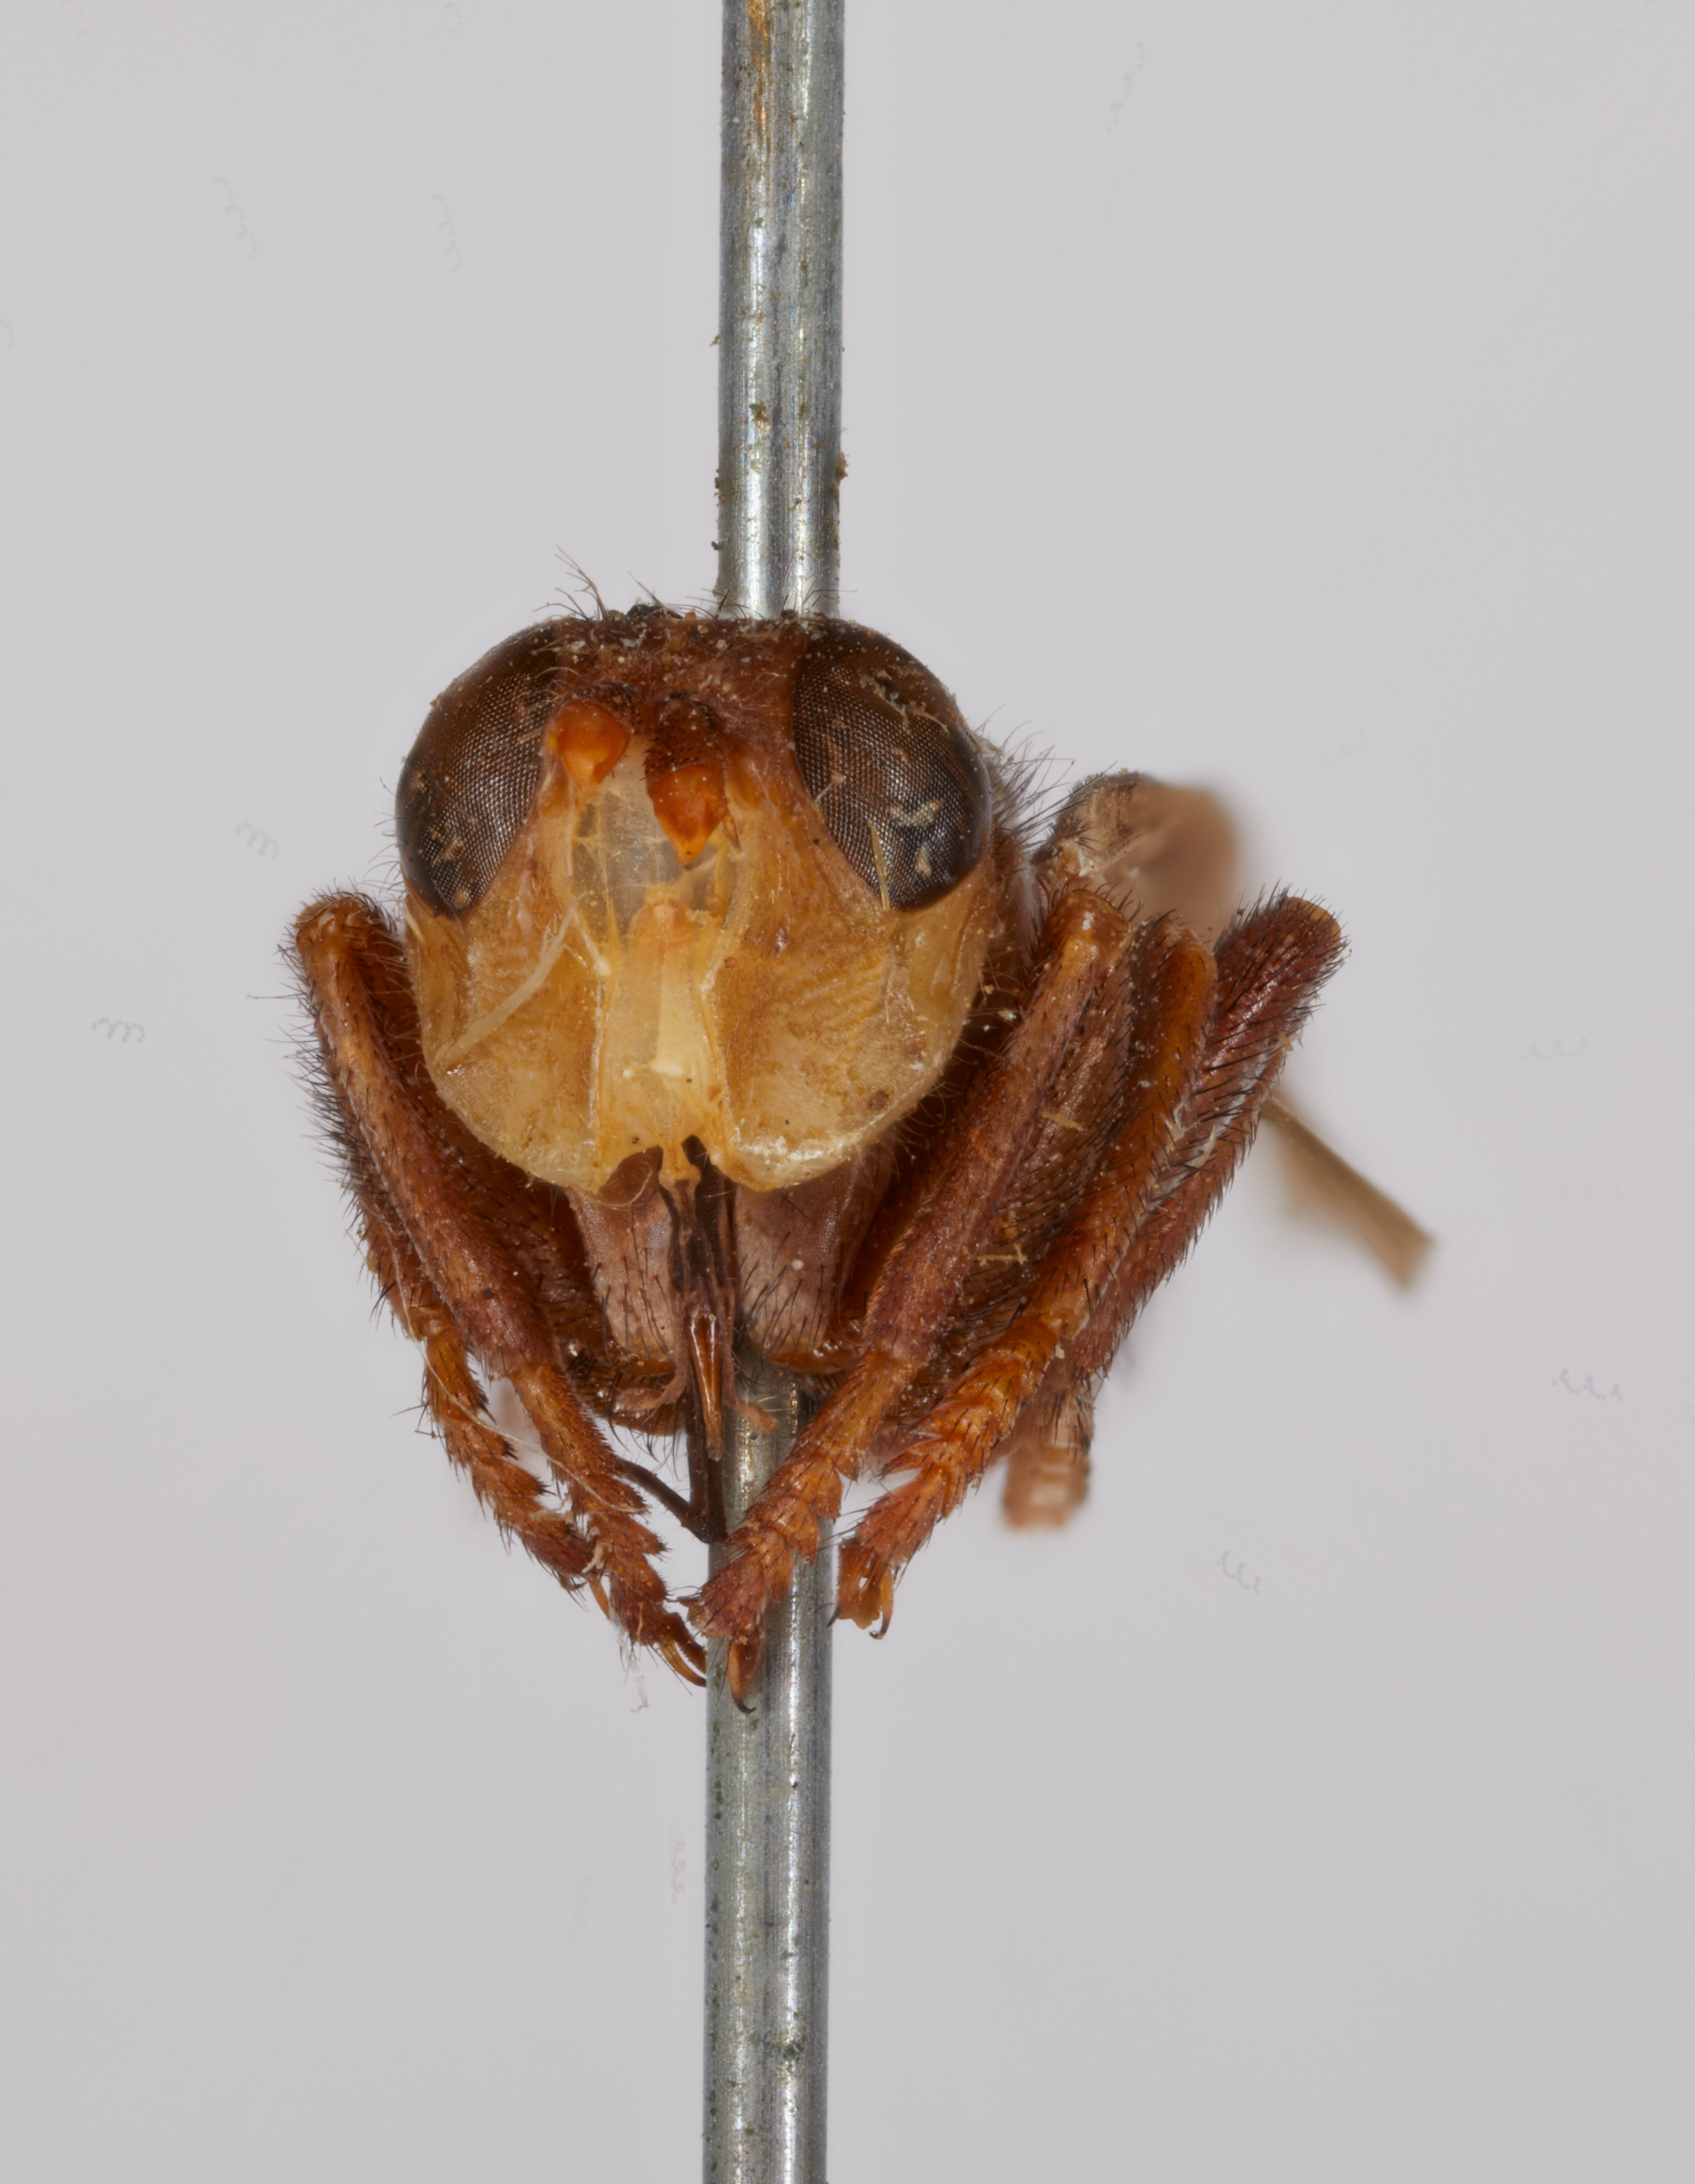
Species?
Myopa curticornis
